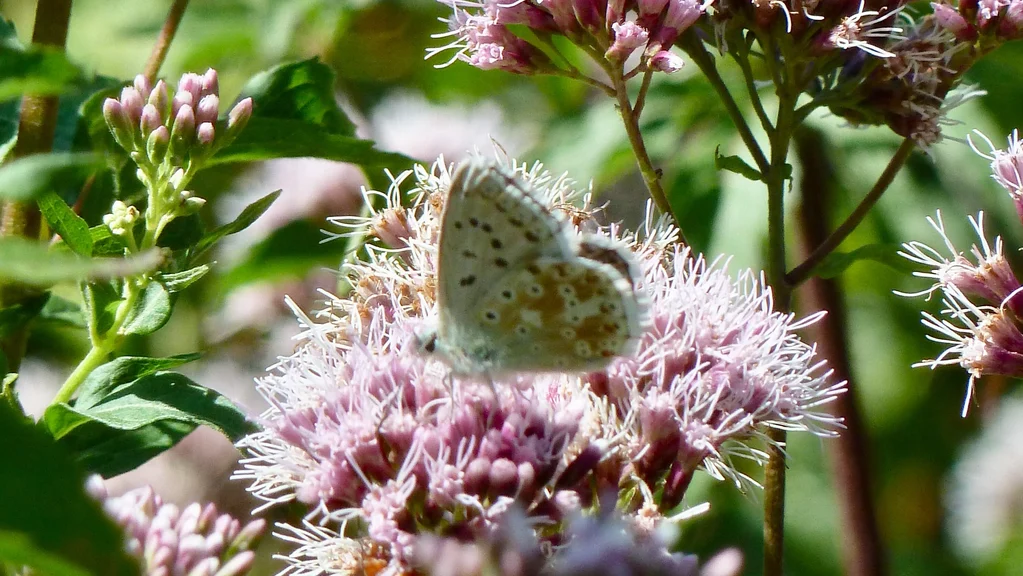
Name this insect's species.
Lysandra coridon
